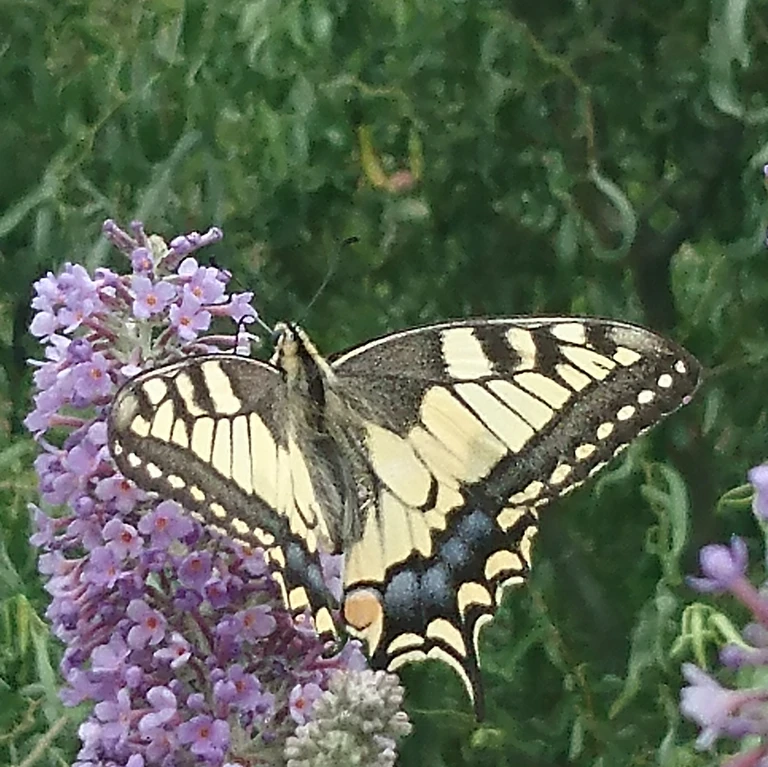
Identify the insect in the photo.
Papilio machaon
